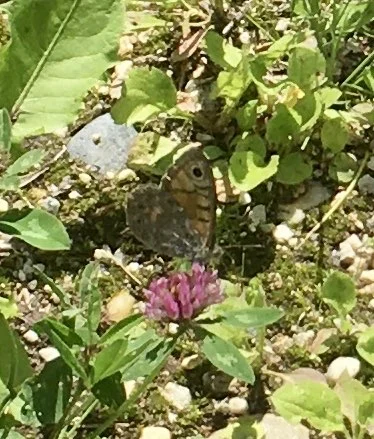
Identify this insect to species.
Lasiommata megera (also Pararge megera)
